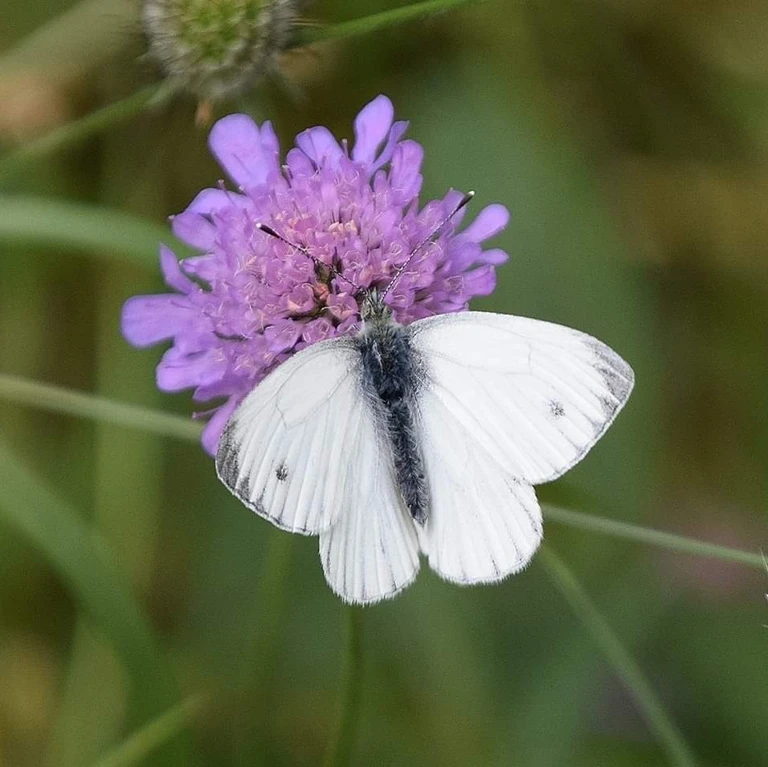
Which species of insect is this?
Pieris napi
